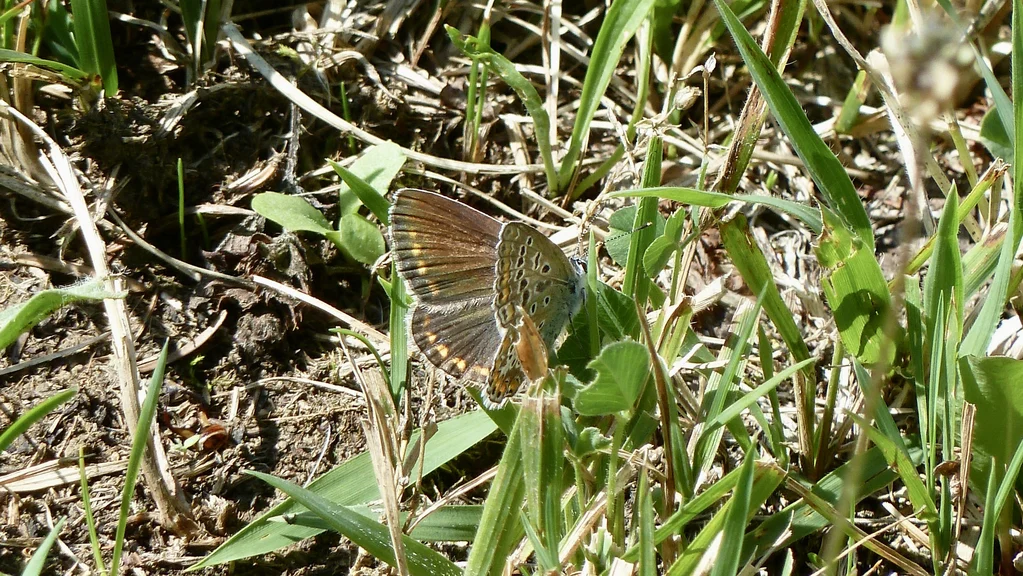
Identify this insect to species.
Polyommatus icarus
